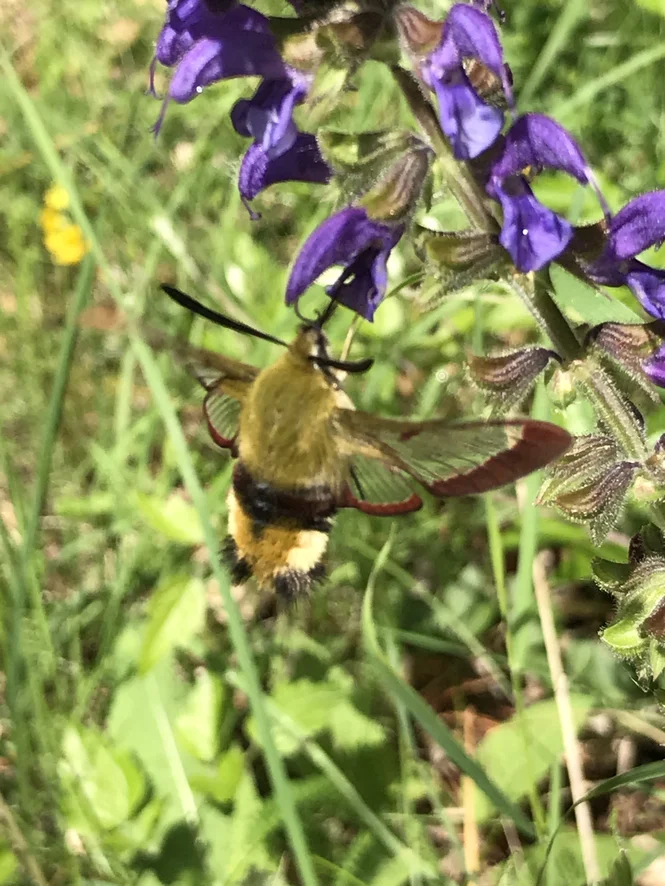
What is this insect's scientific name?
Hemaris fuciformis
